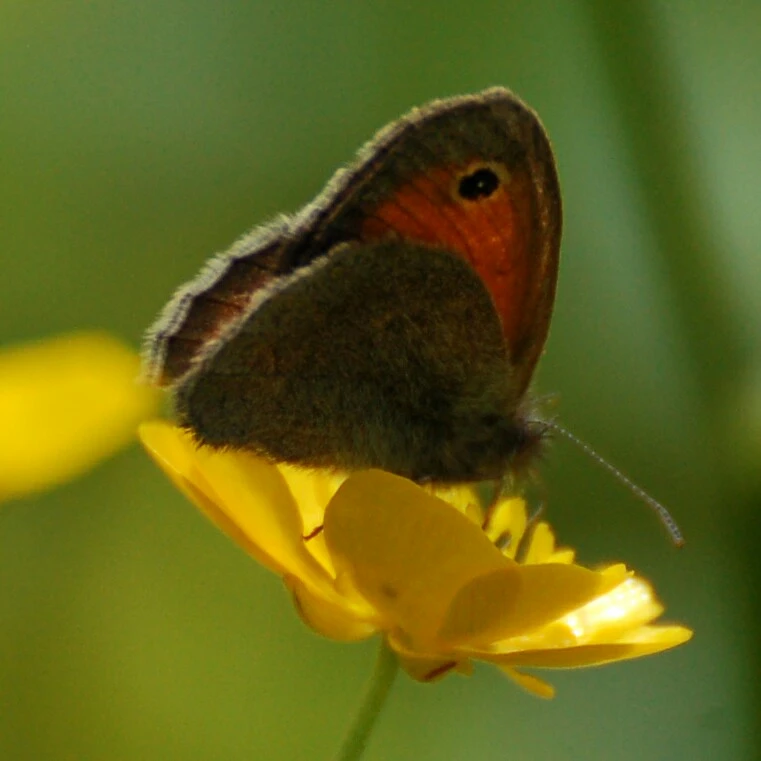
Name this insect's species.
Coenonympha pamphilus
